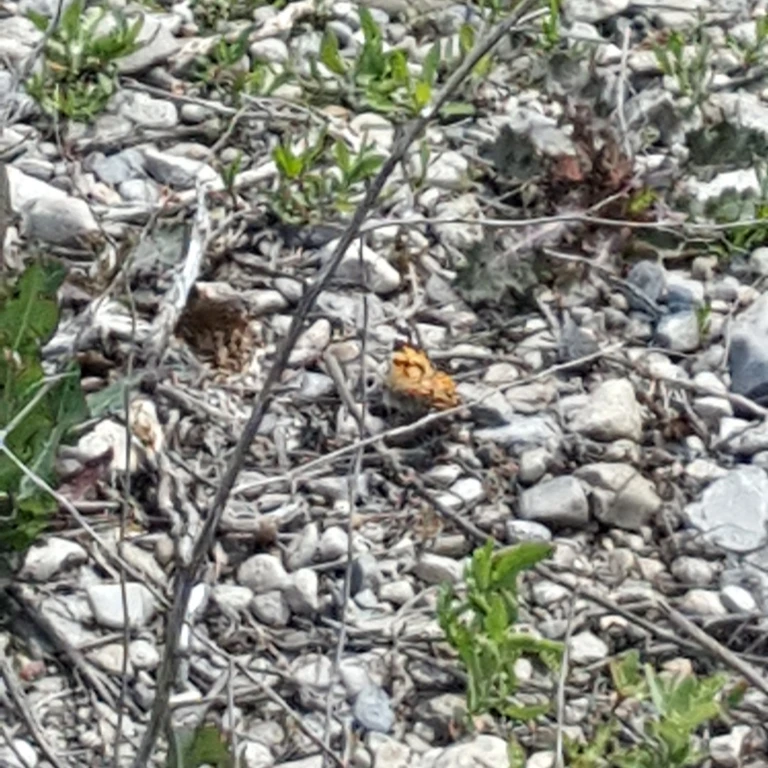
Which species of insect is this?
Vanessa cardui
